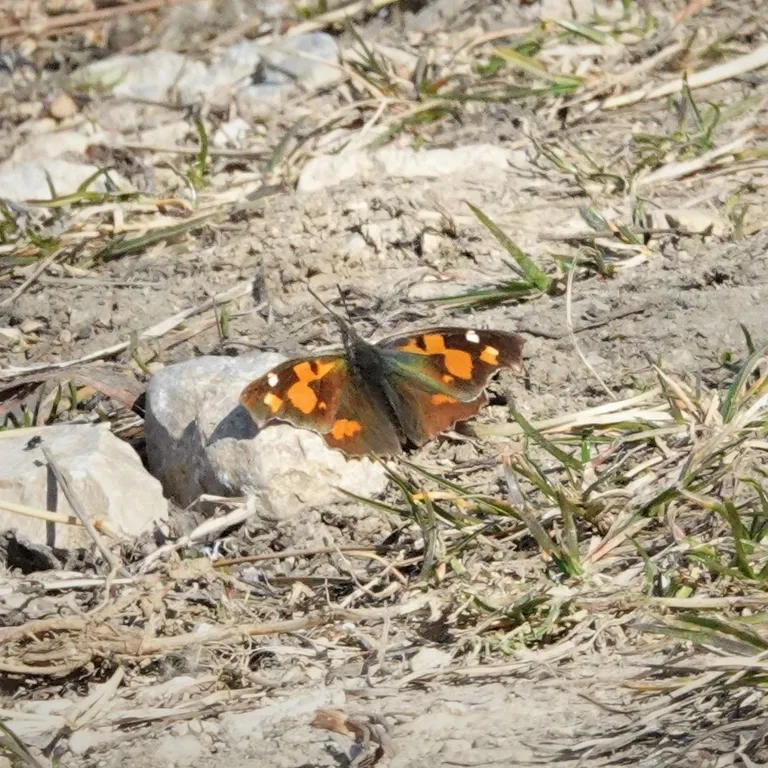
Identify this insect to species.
Libythea celtis
